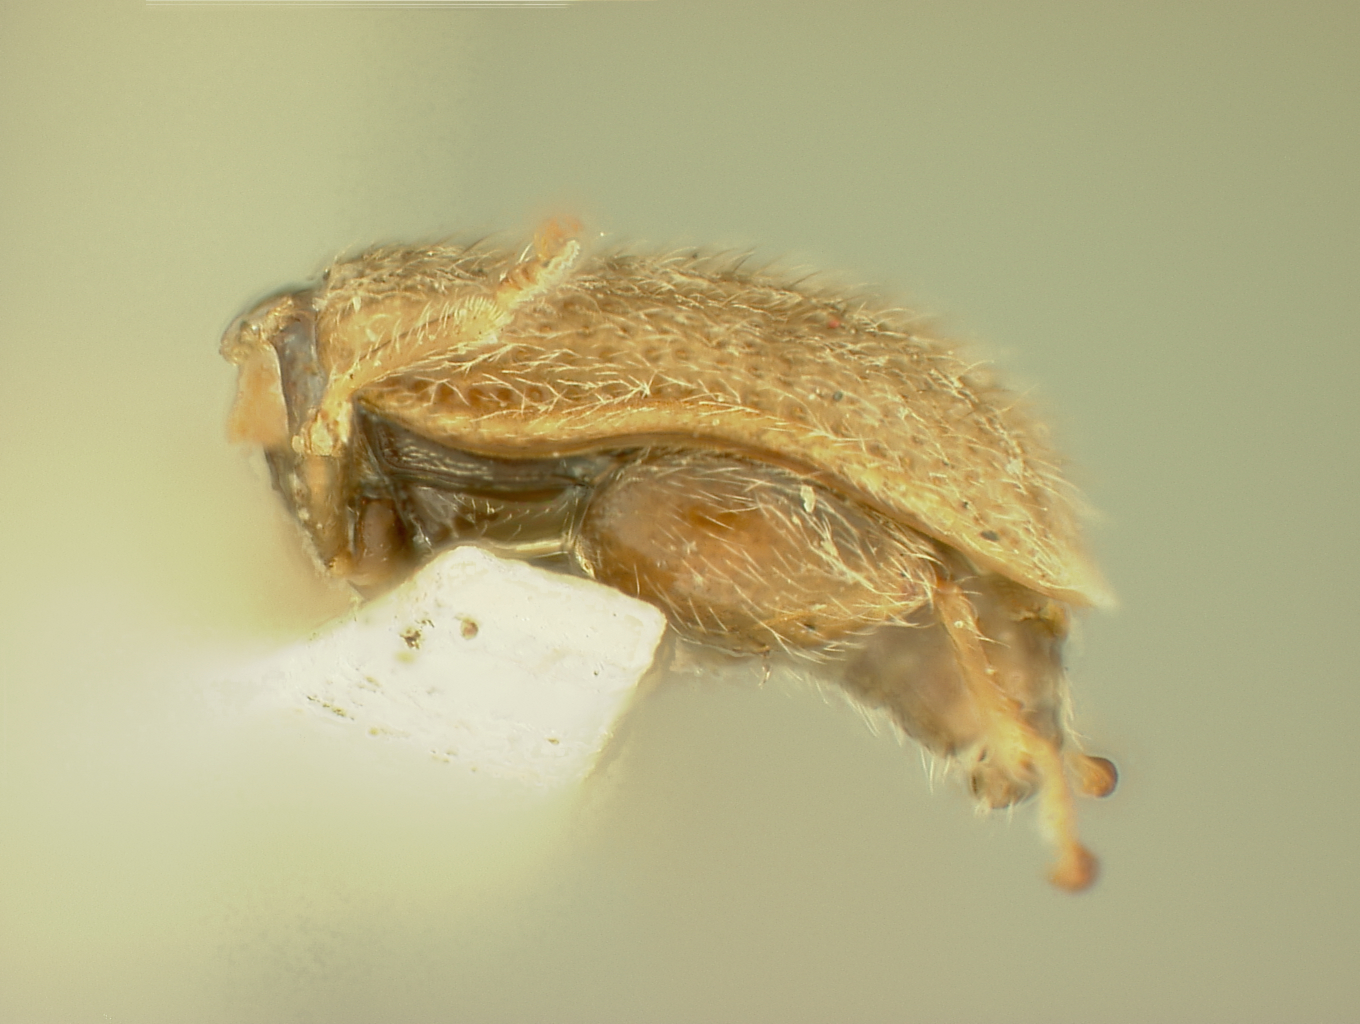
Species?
Distigmoptera borealis
